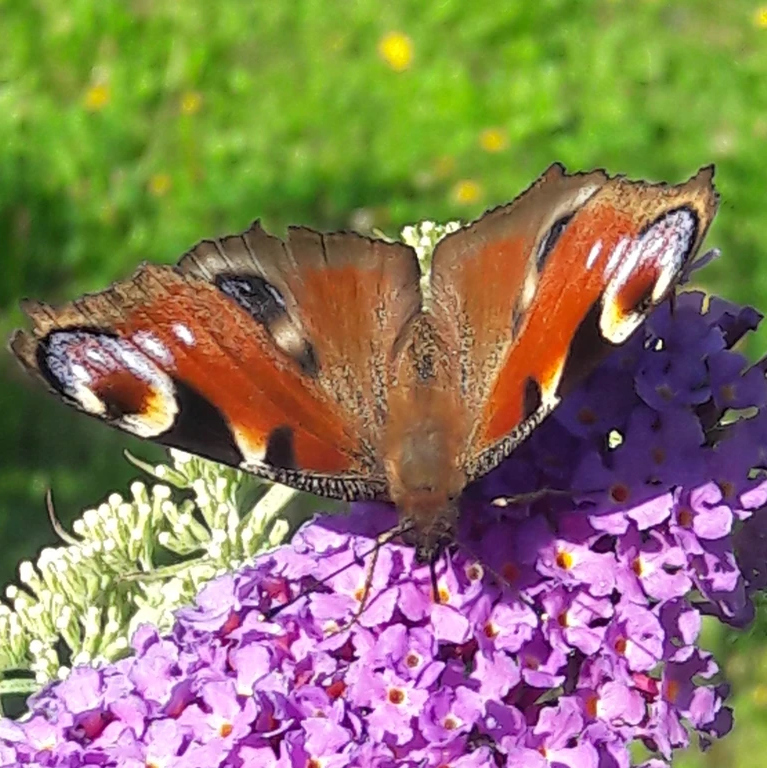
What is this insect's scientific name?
Aglais io
